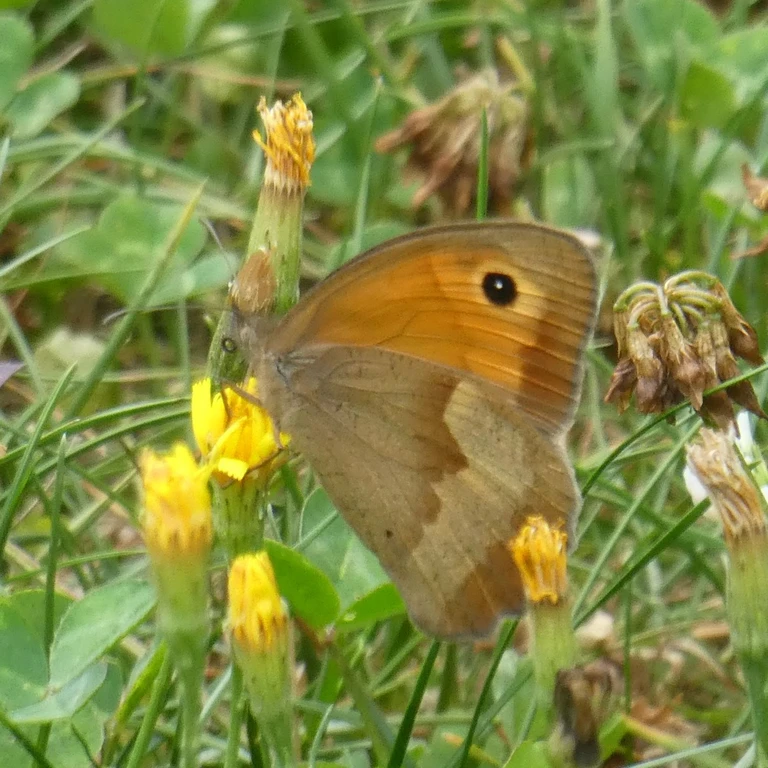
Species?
Maniola jurtina
